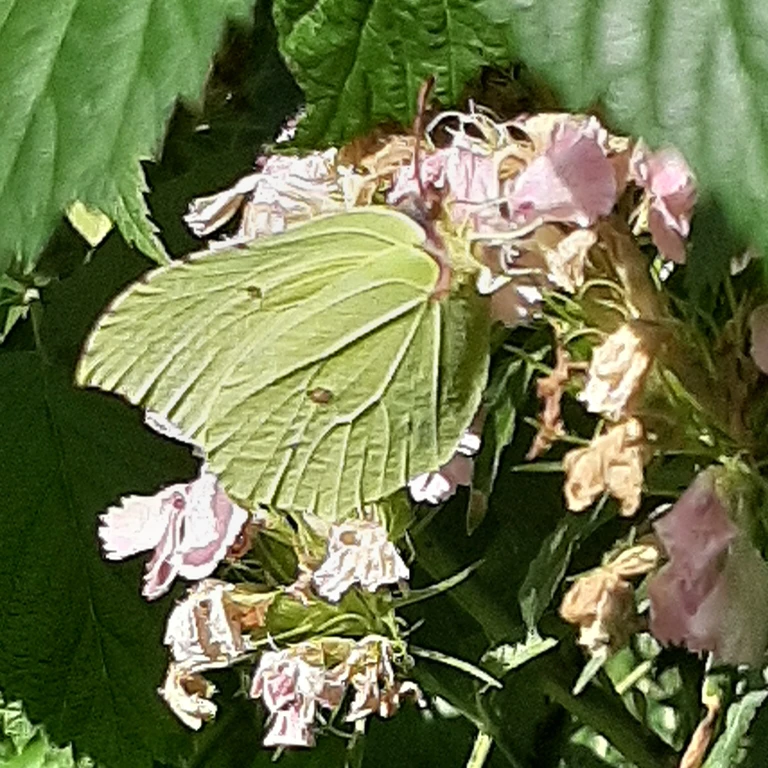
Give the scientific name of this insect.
Gonepteryx rhamni
